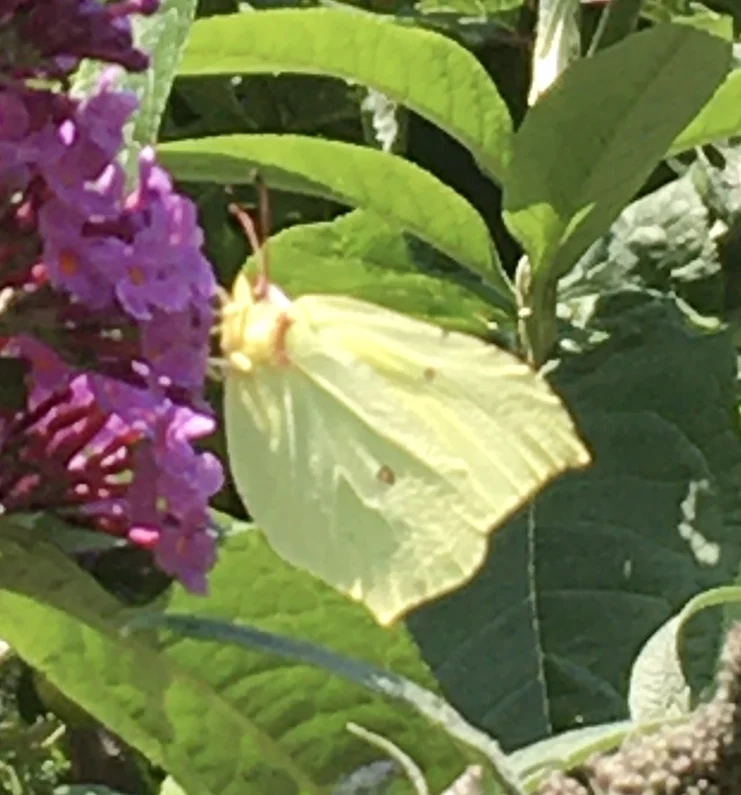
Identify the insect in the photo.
Gonepteryx rhamni
